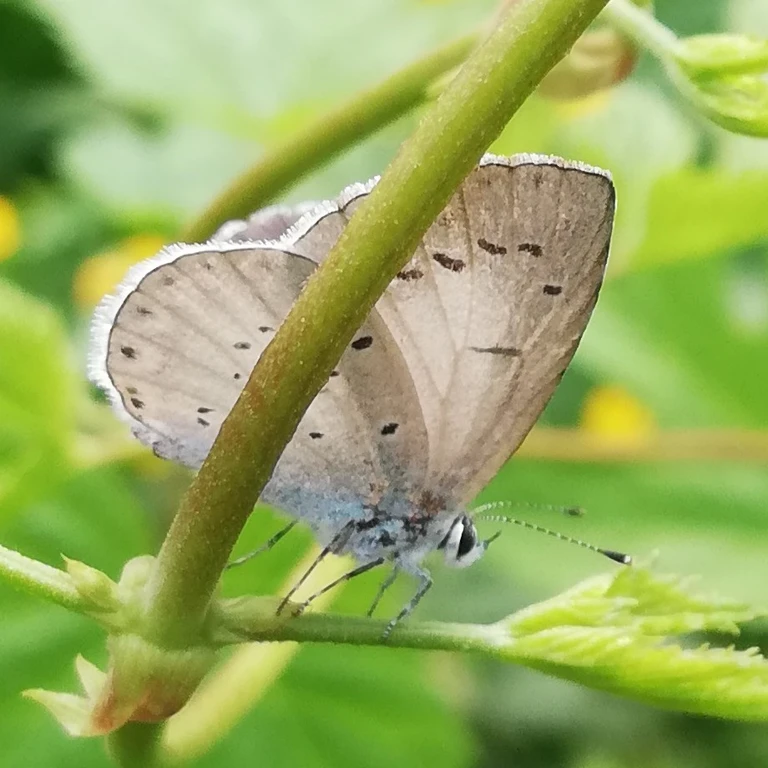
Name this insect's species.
Celastrina argiolus
